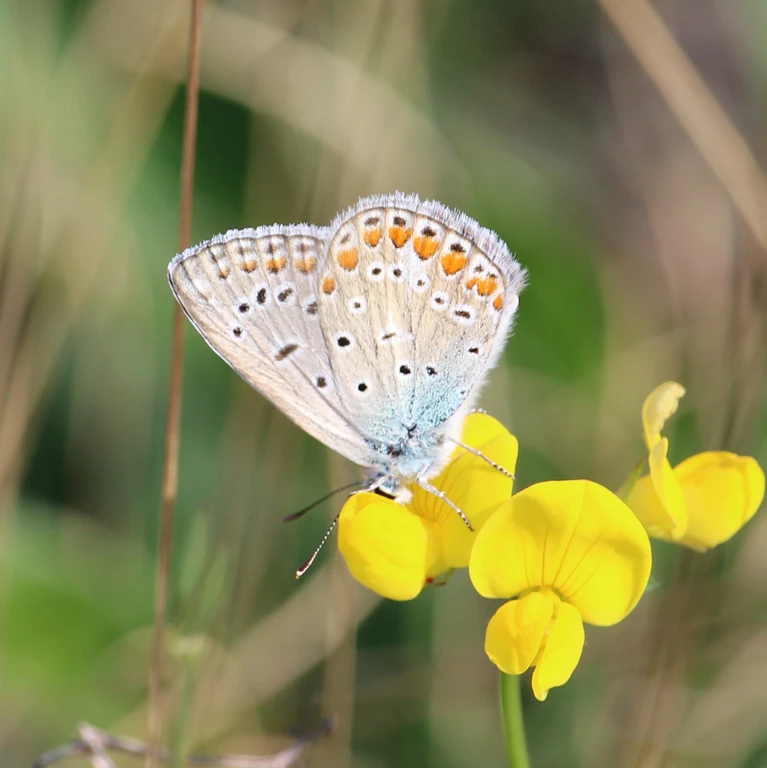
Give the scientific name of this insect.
Polyommatus icarus
